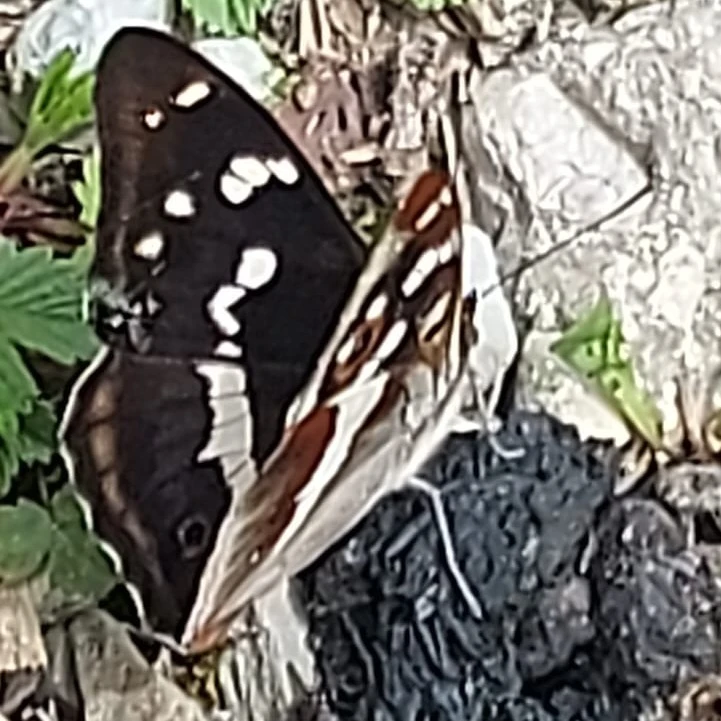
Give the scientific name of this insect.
Apatura iris
